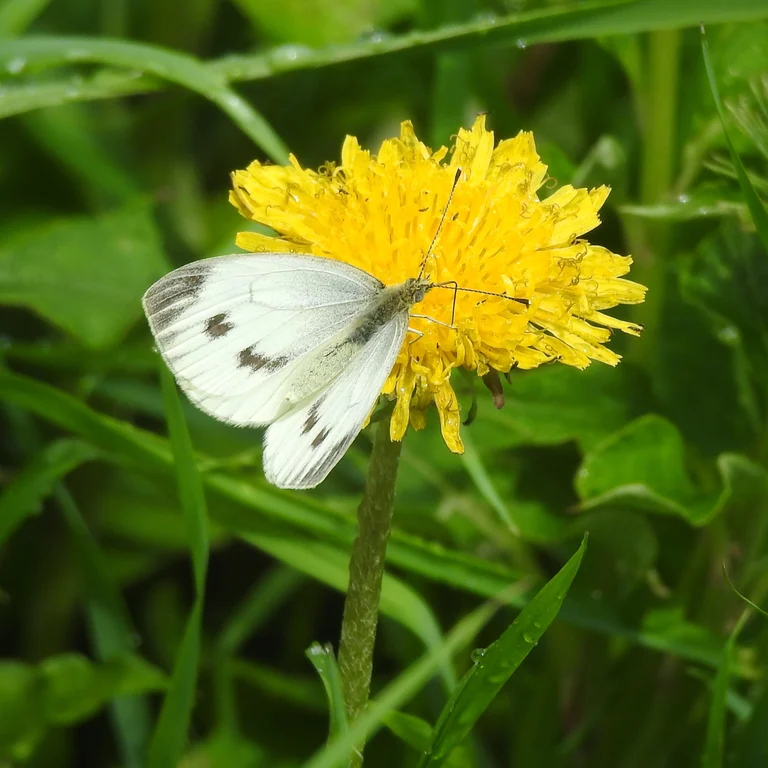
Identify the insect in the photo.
Pieris napi
